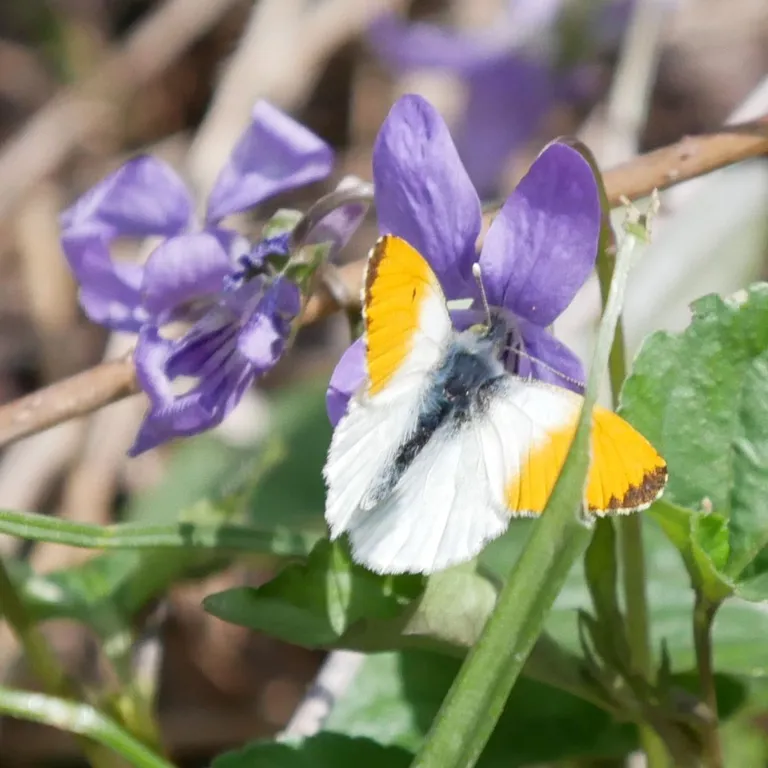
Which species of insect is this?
Anthocharis cardamines
